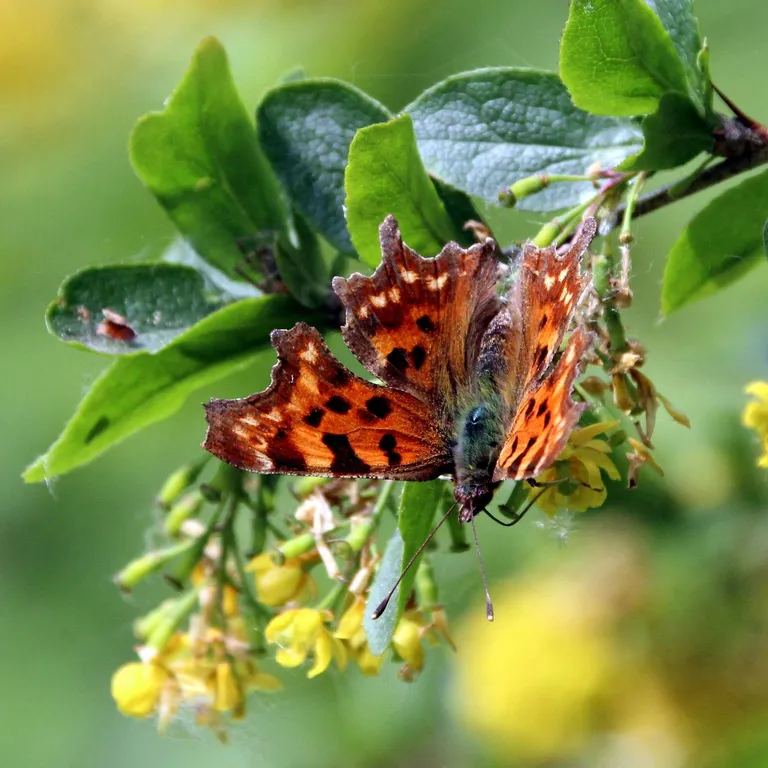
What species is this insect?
Polygonia c-album
